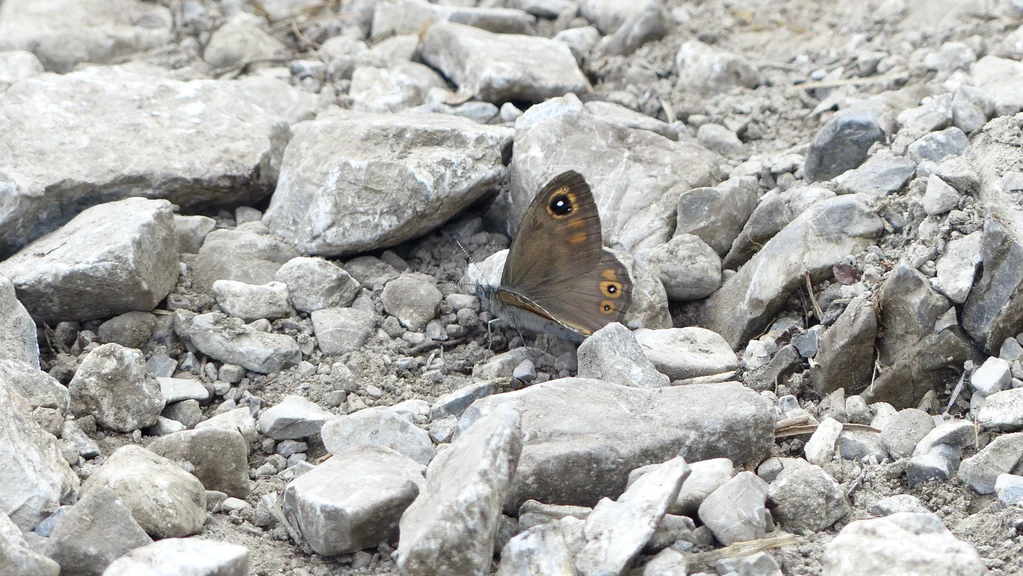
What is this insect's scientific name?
Lasiommata maera (also Pararge maera)
